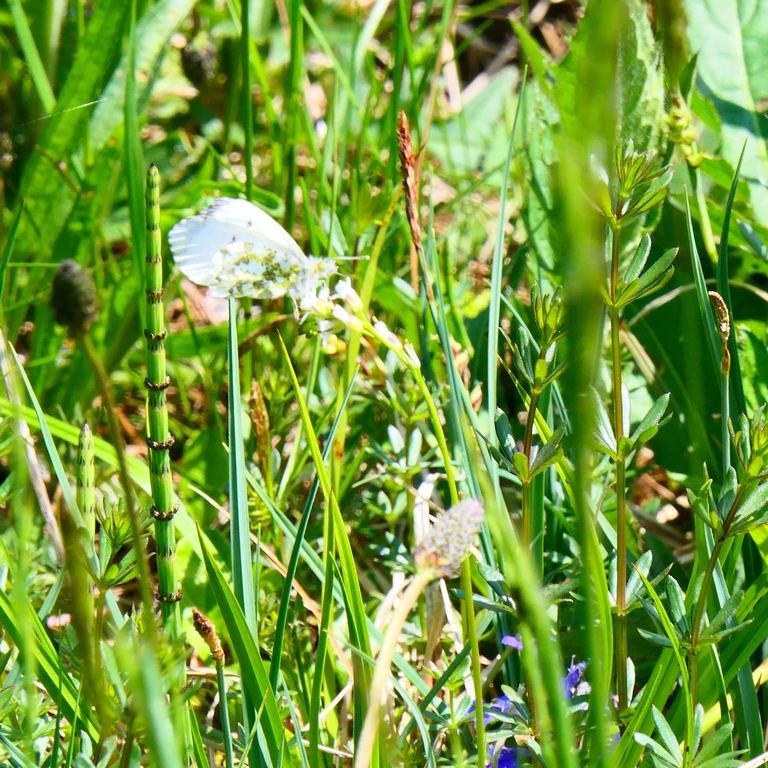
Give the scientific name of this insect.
Anthocharis cardamines
